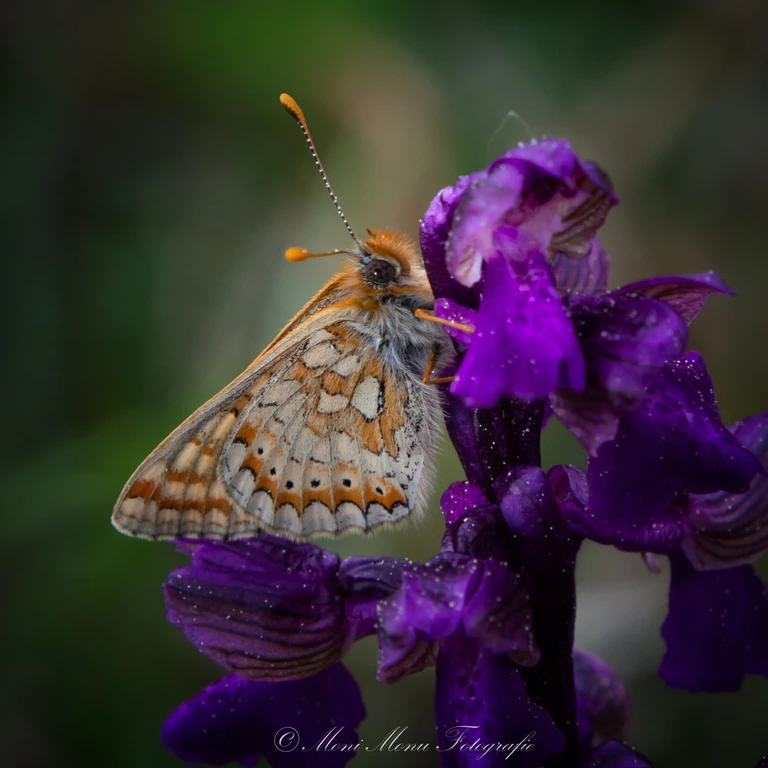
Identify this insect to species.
Euphydryas aurinia
